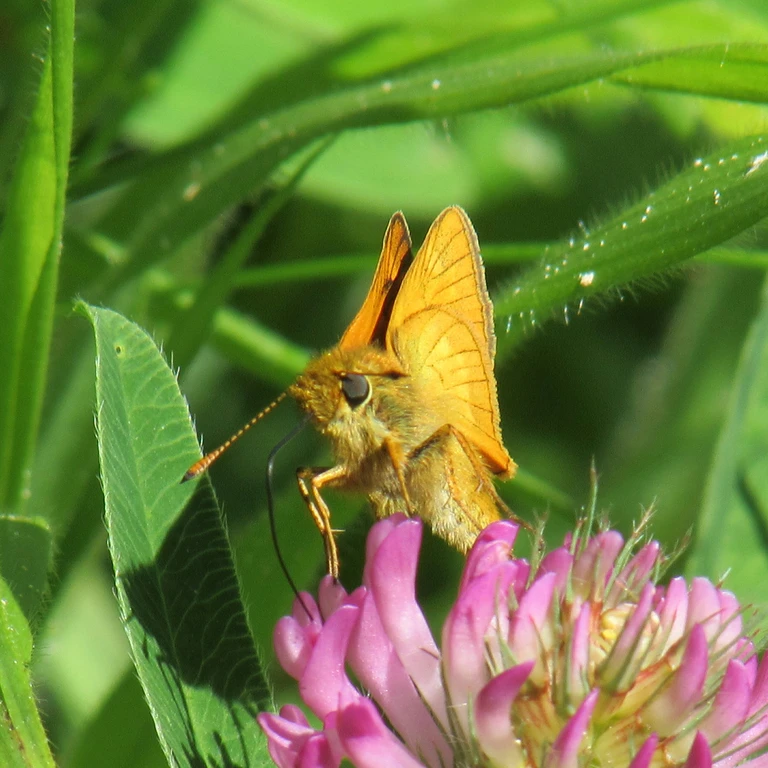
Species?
Ochlodes sylvanus (also Ochlodes venata)
